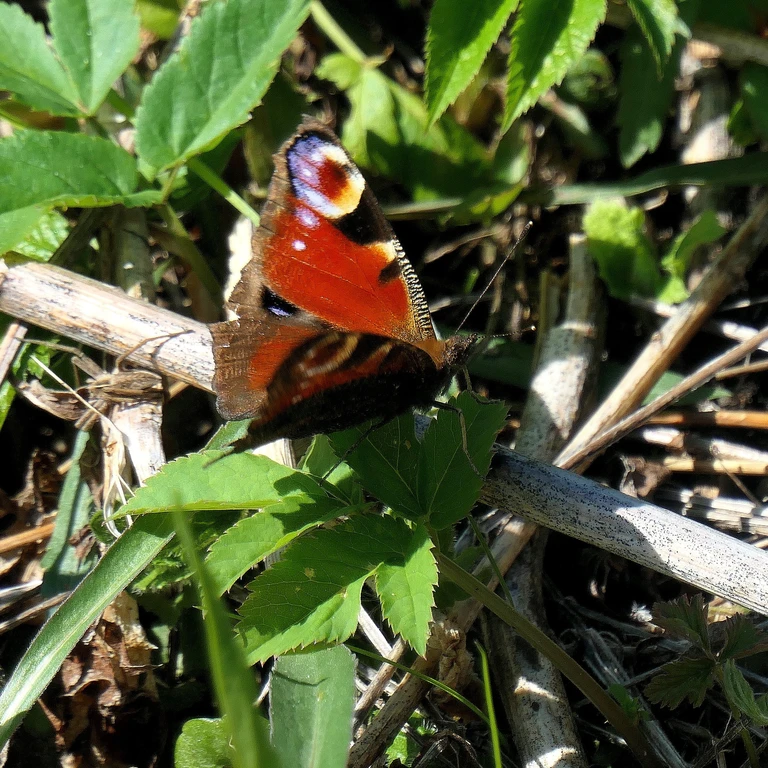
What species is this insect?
Aglais io
